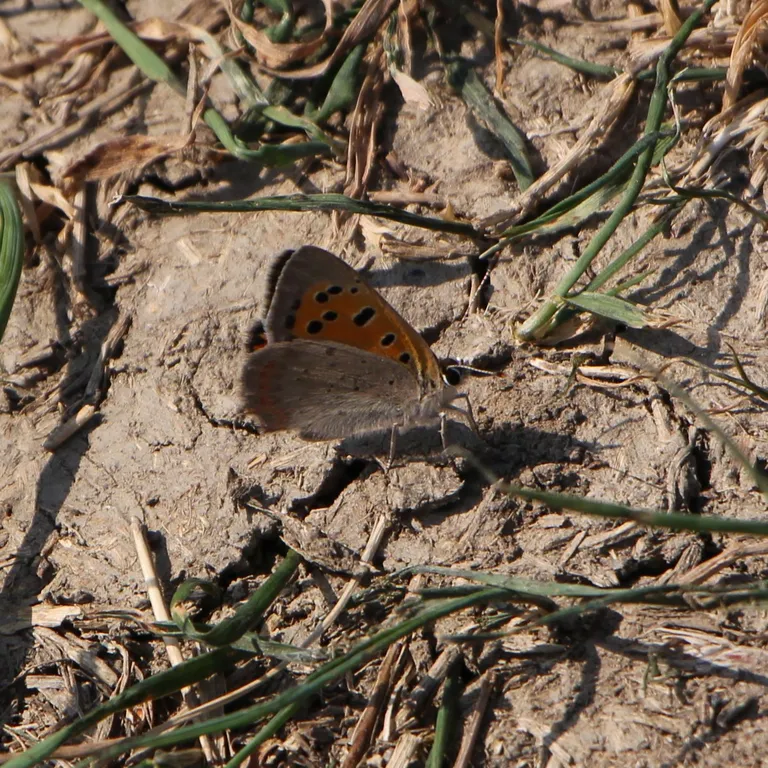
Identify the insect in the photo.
Lycaena phlaeas
